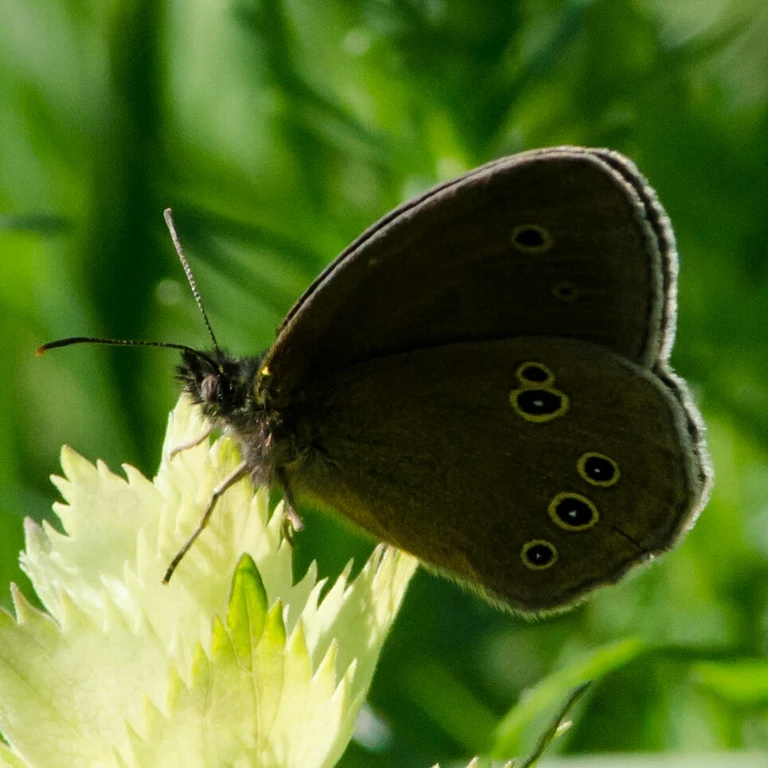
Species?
Aphantopus hyperantus
